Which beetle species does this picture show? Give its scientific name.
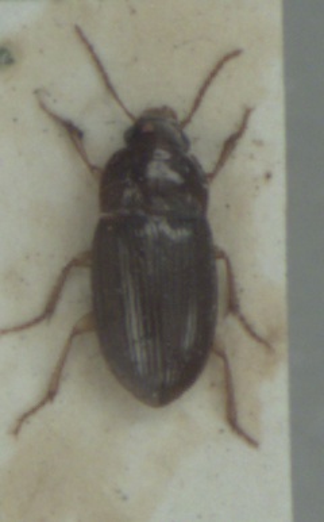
Amara bifrons
